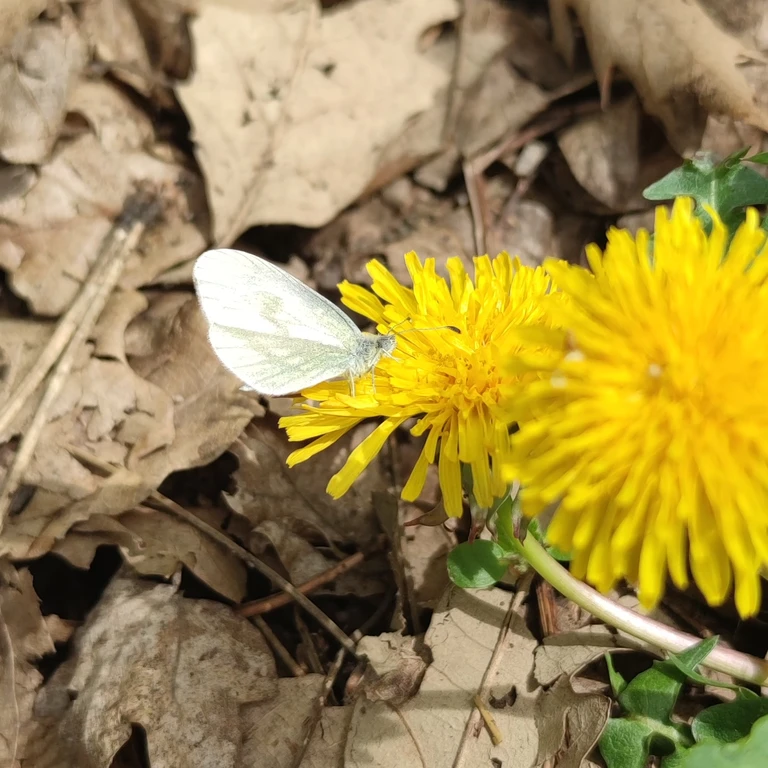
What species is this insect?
Leptidea sinapis/juvernica
